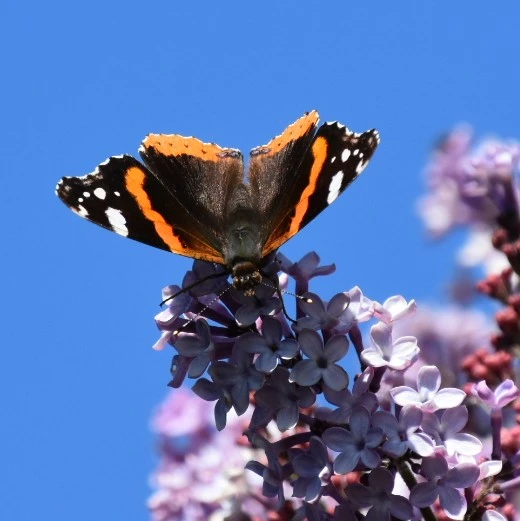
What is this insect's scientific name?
Vanessa atalanta
